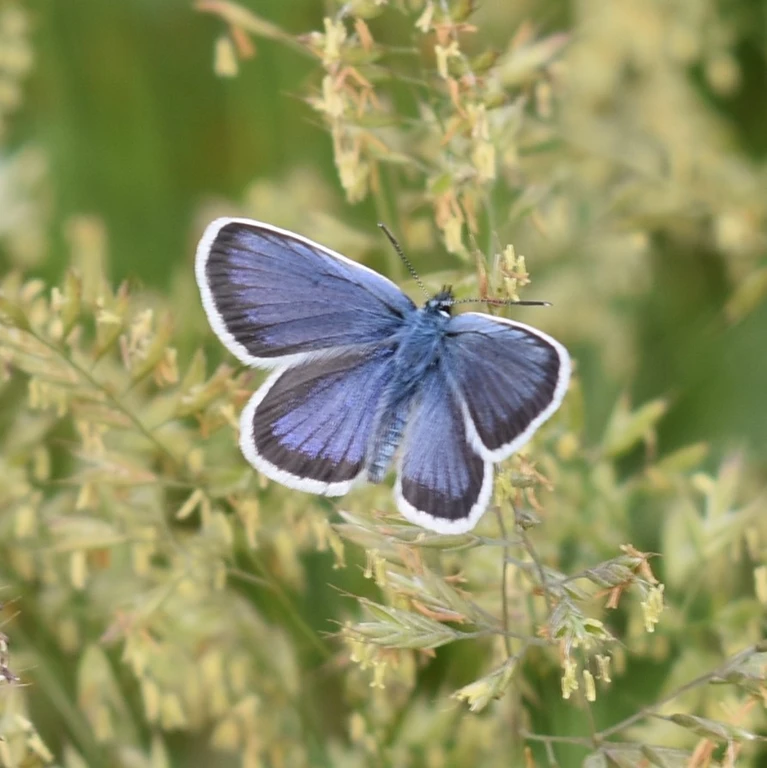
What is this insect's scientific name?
Plebejus argus
